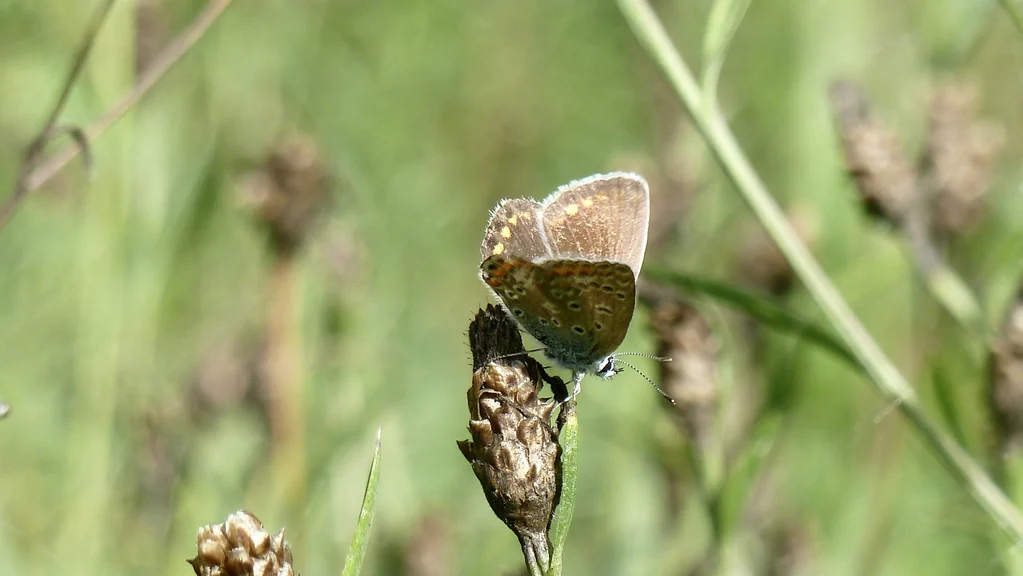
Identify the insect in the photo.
Polyommatus icarus
